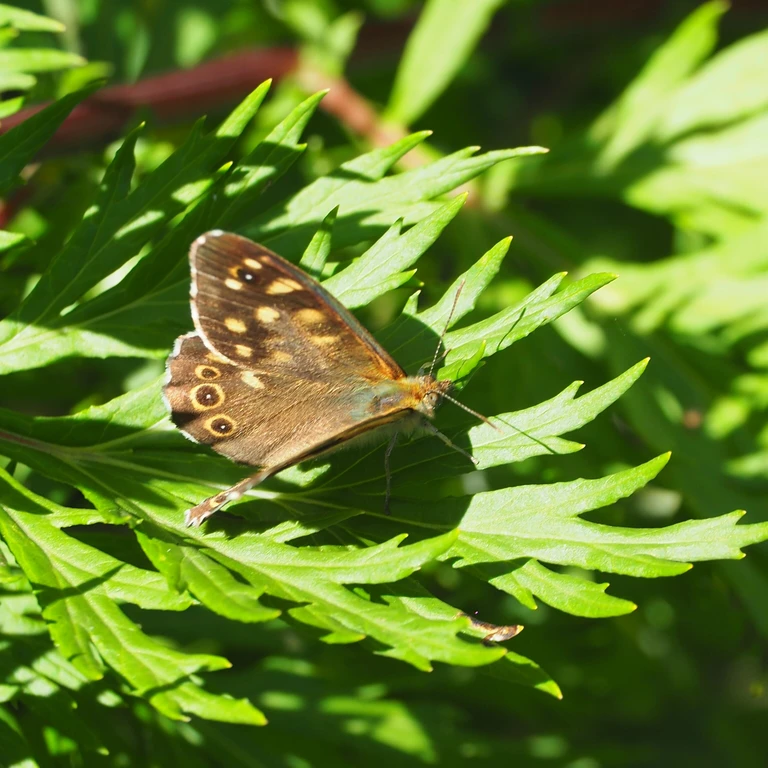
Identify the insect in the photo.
Pararge aegeria
